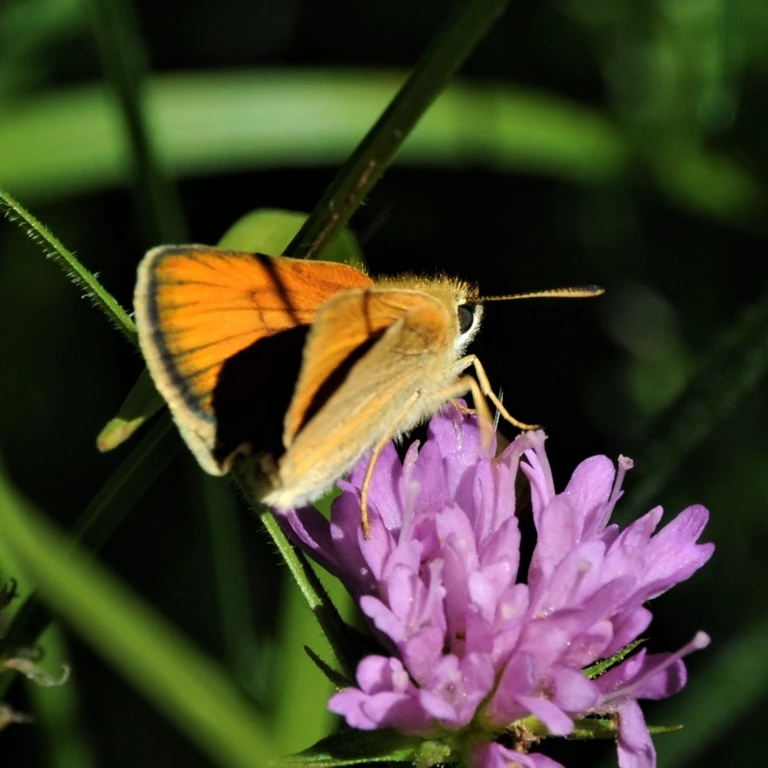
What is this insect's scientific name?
Thymelicus sylvestris
